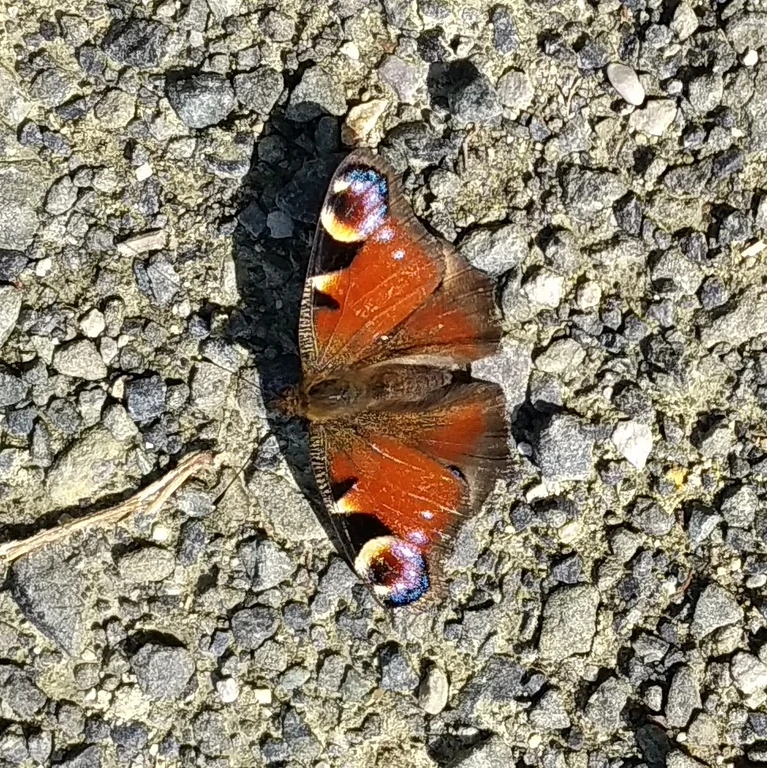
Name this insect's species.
Aglais io
